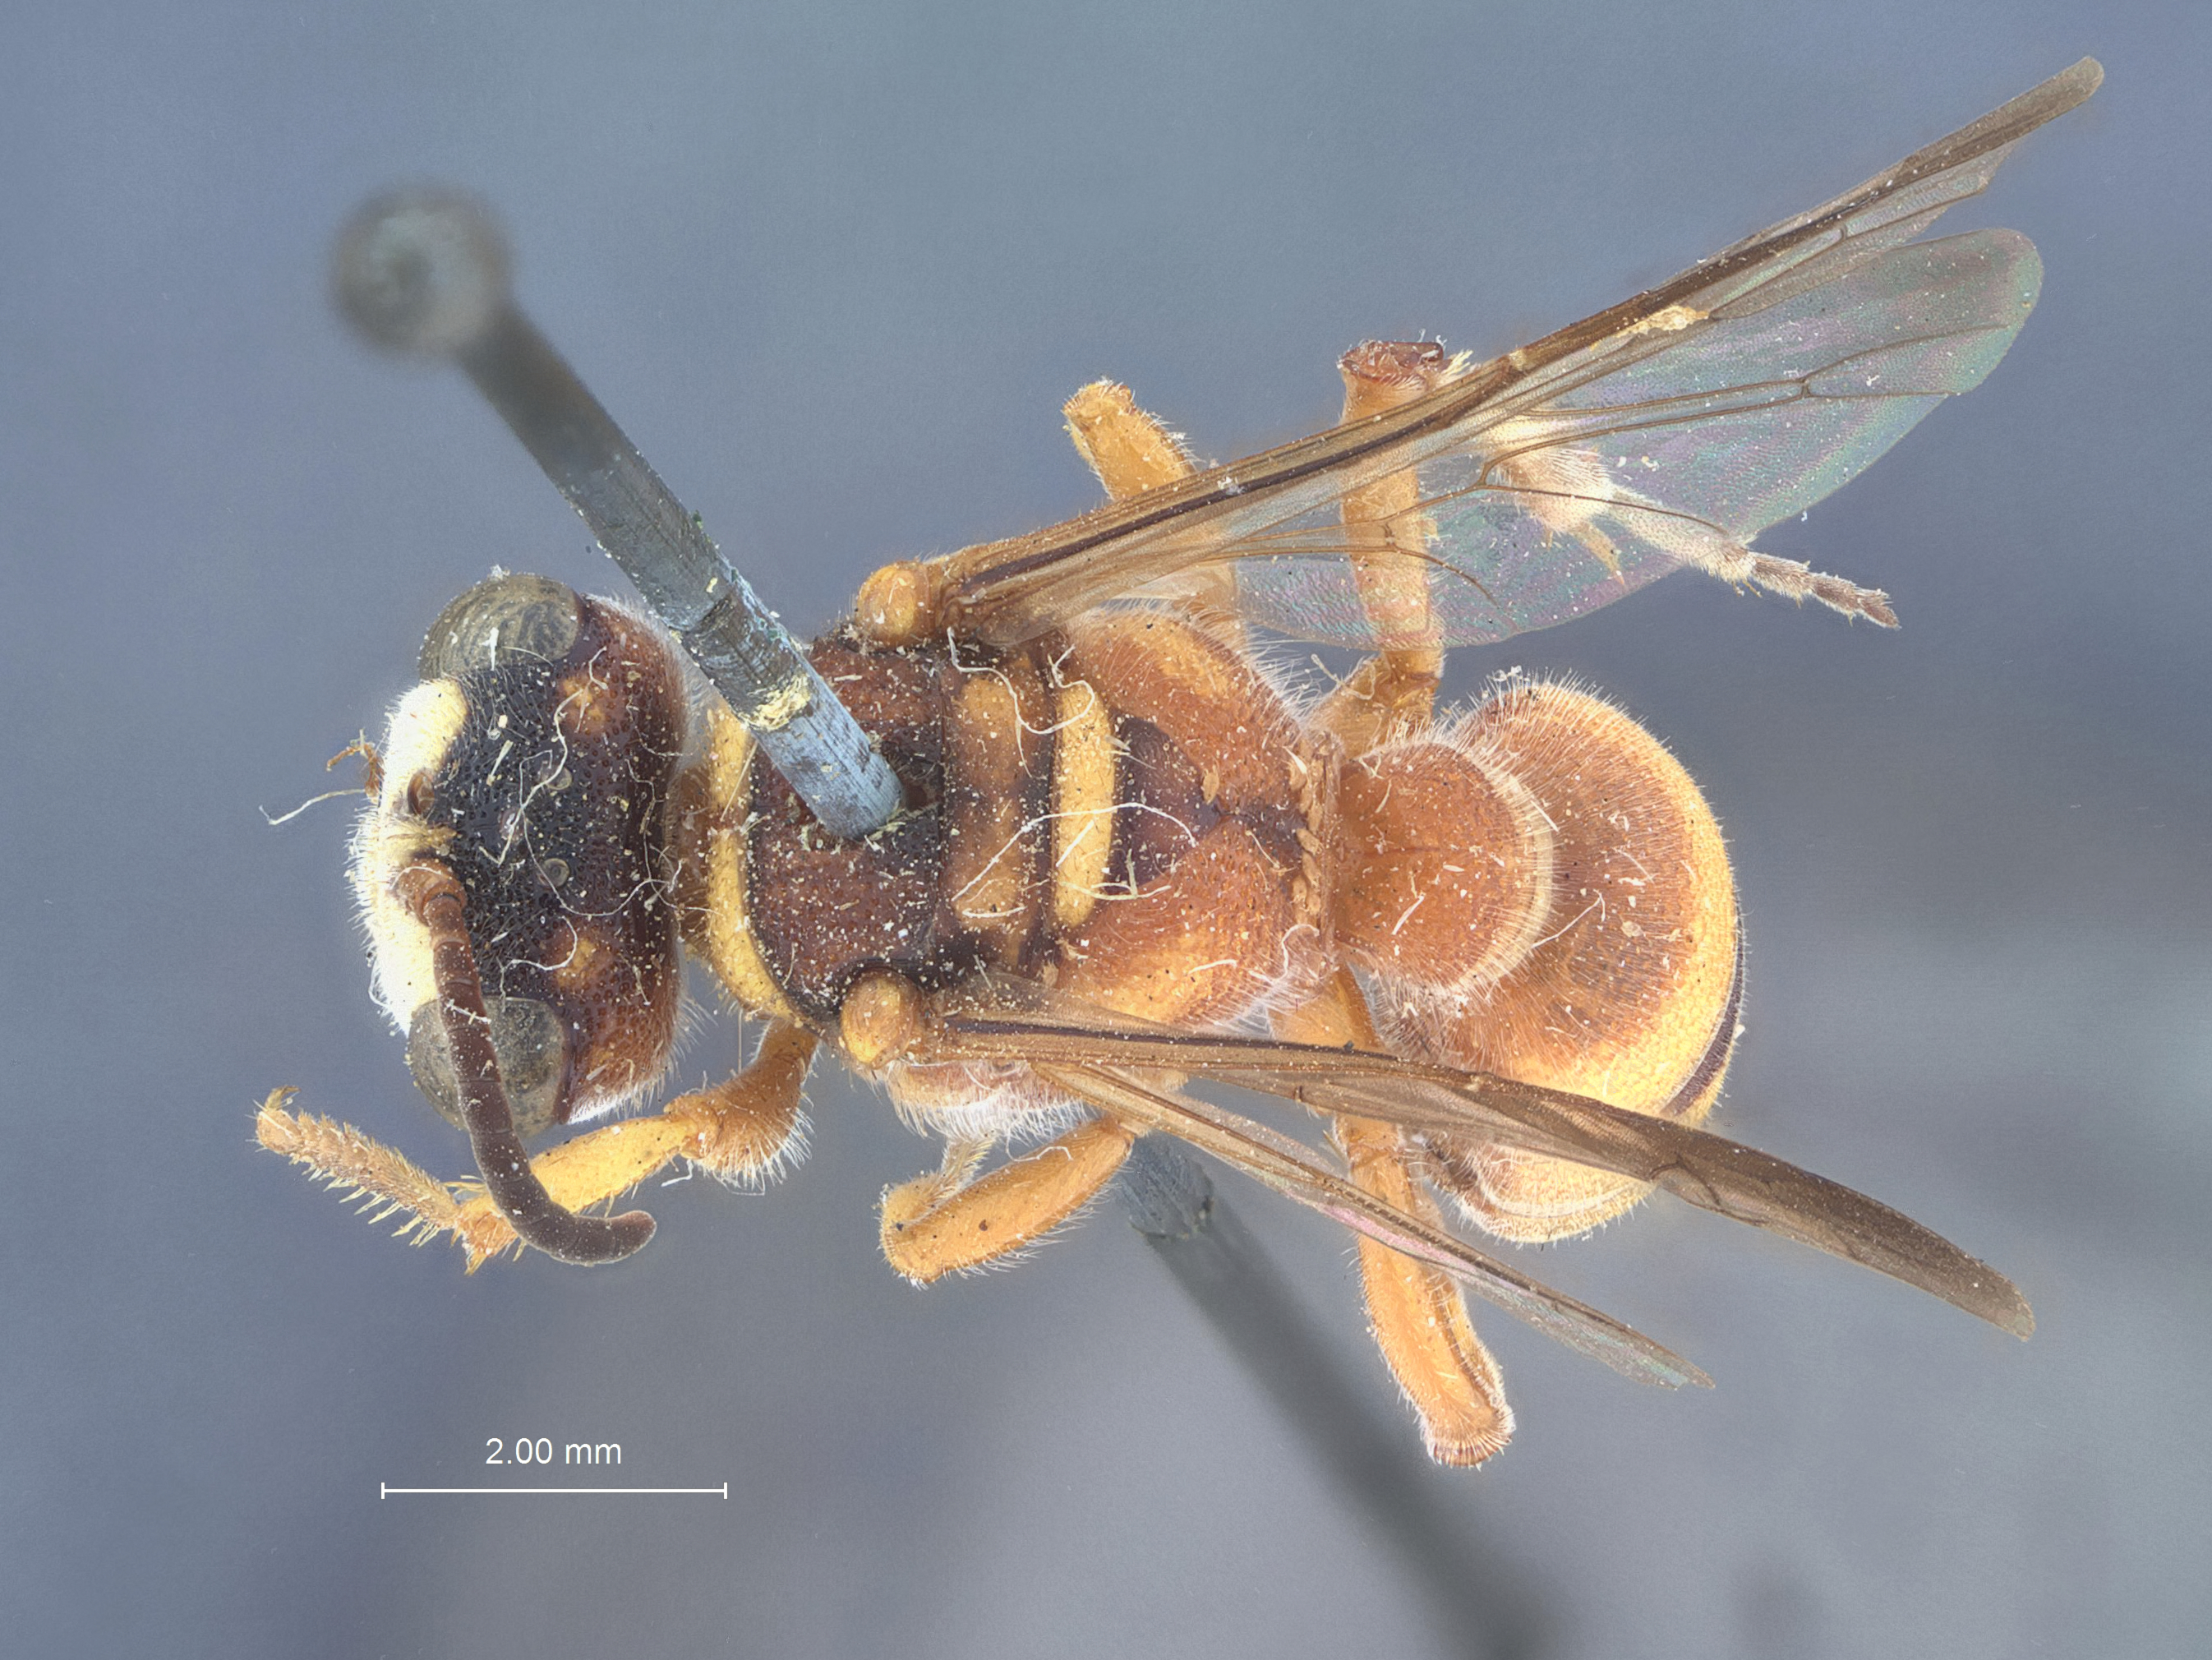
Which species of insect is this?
Cerceris argyrotricha
